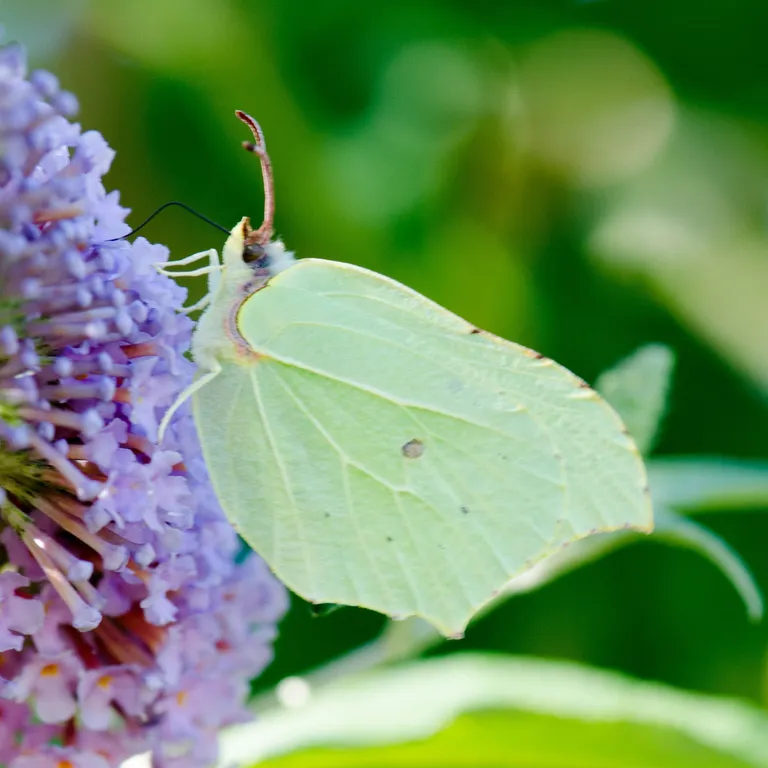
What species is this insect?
Gonepteryx rhamni
